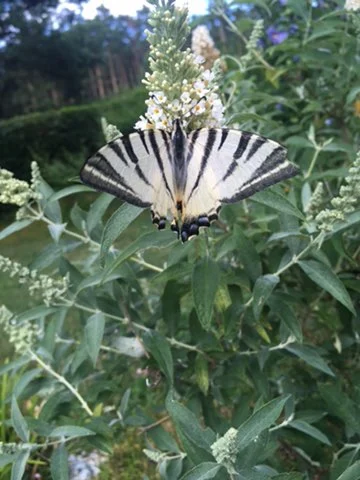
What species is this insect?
Iphiclides podalirius
